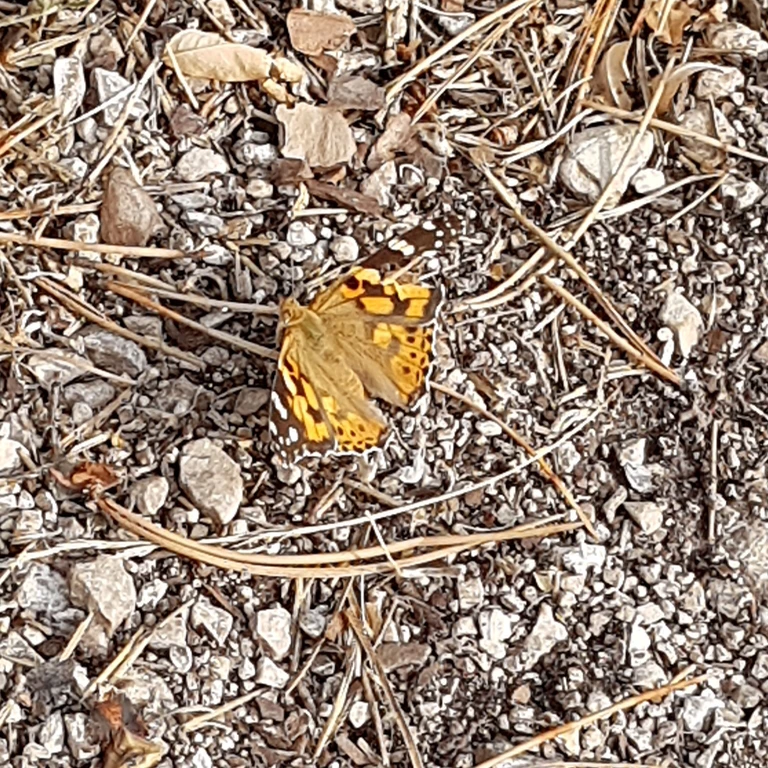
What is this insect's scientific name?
Vanessa cardui
